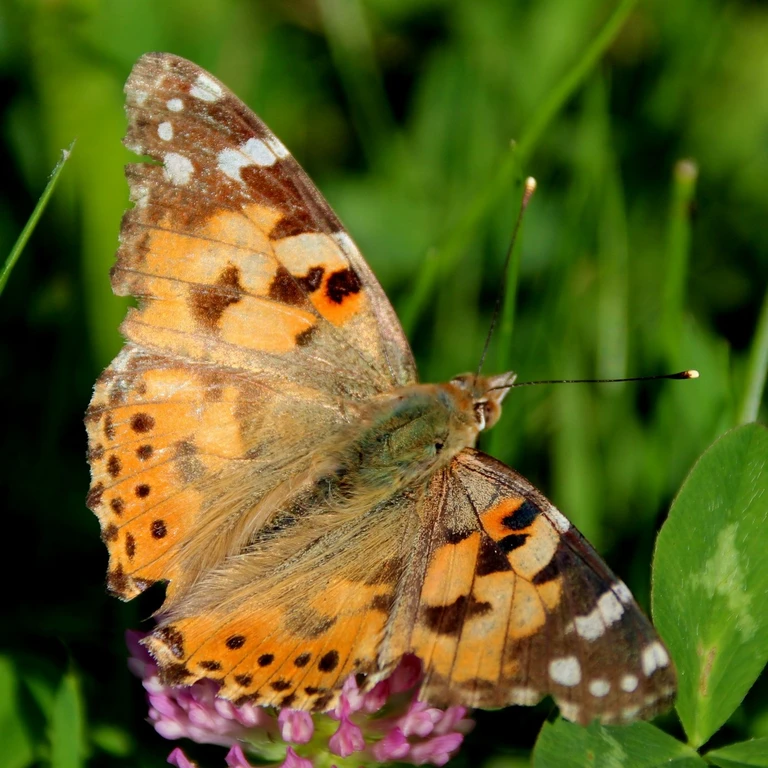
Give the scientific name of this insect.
Vanessa cardui
